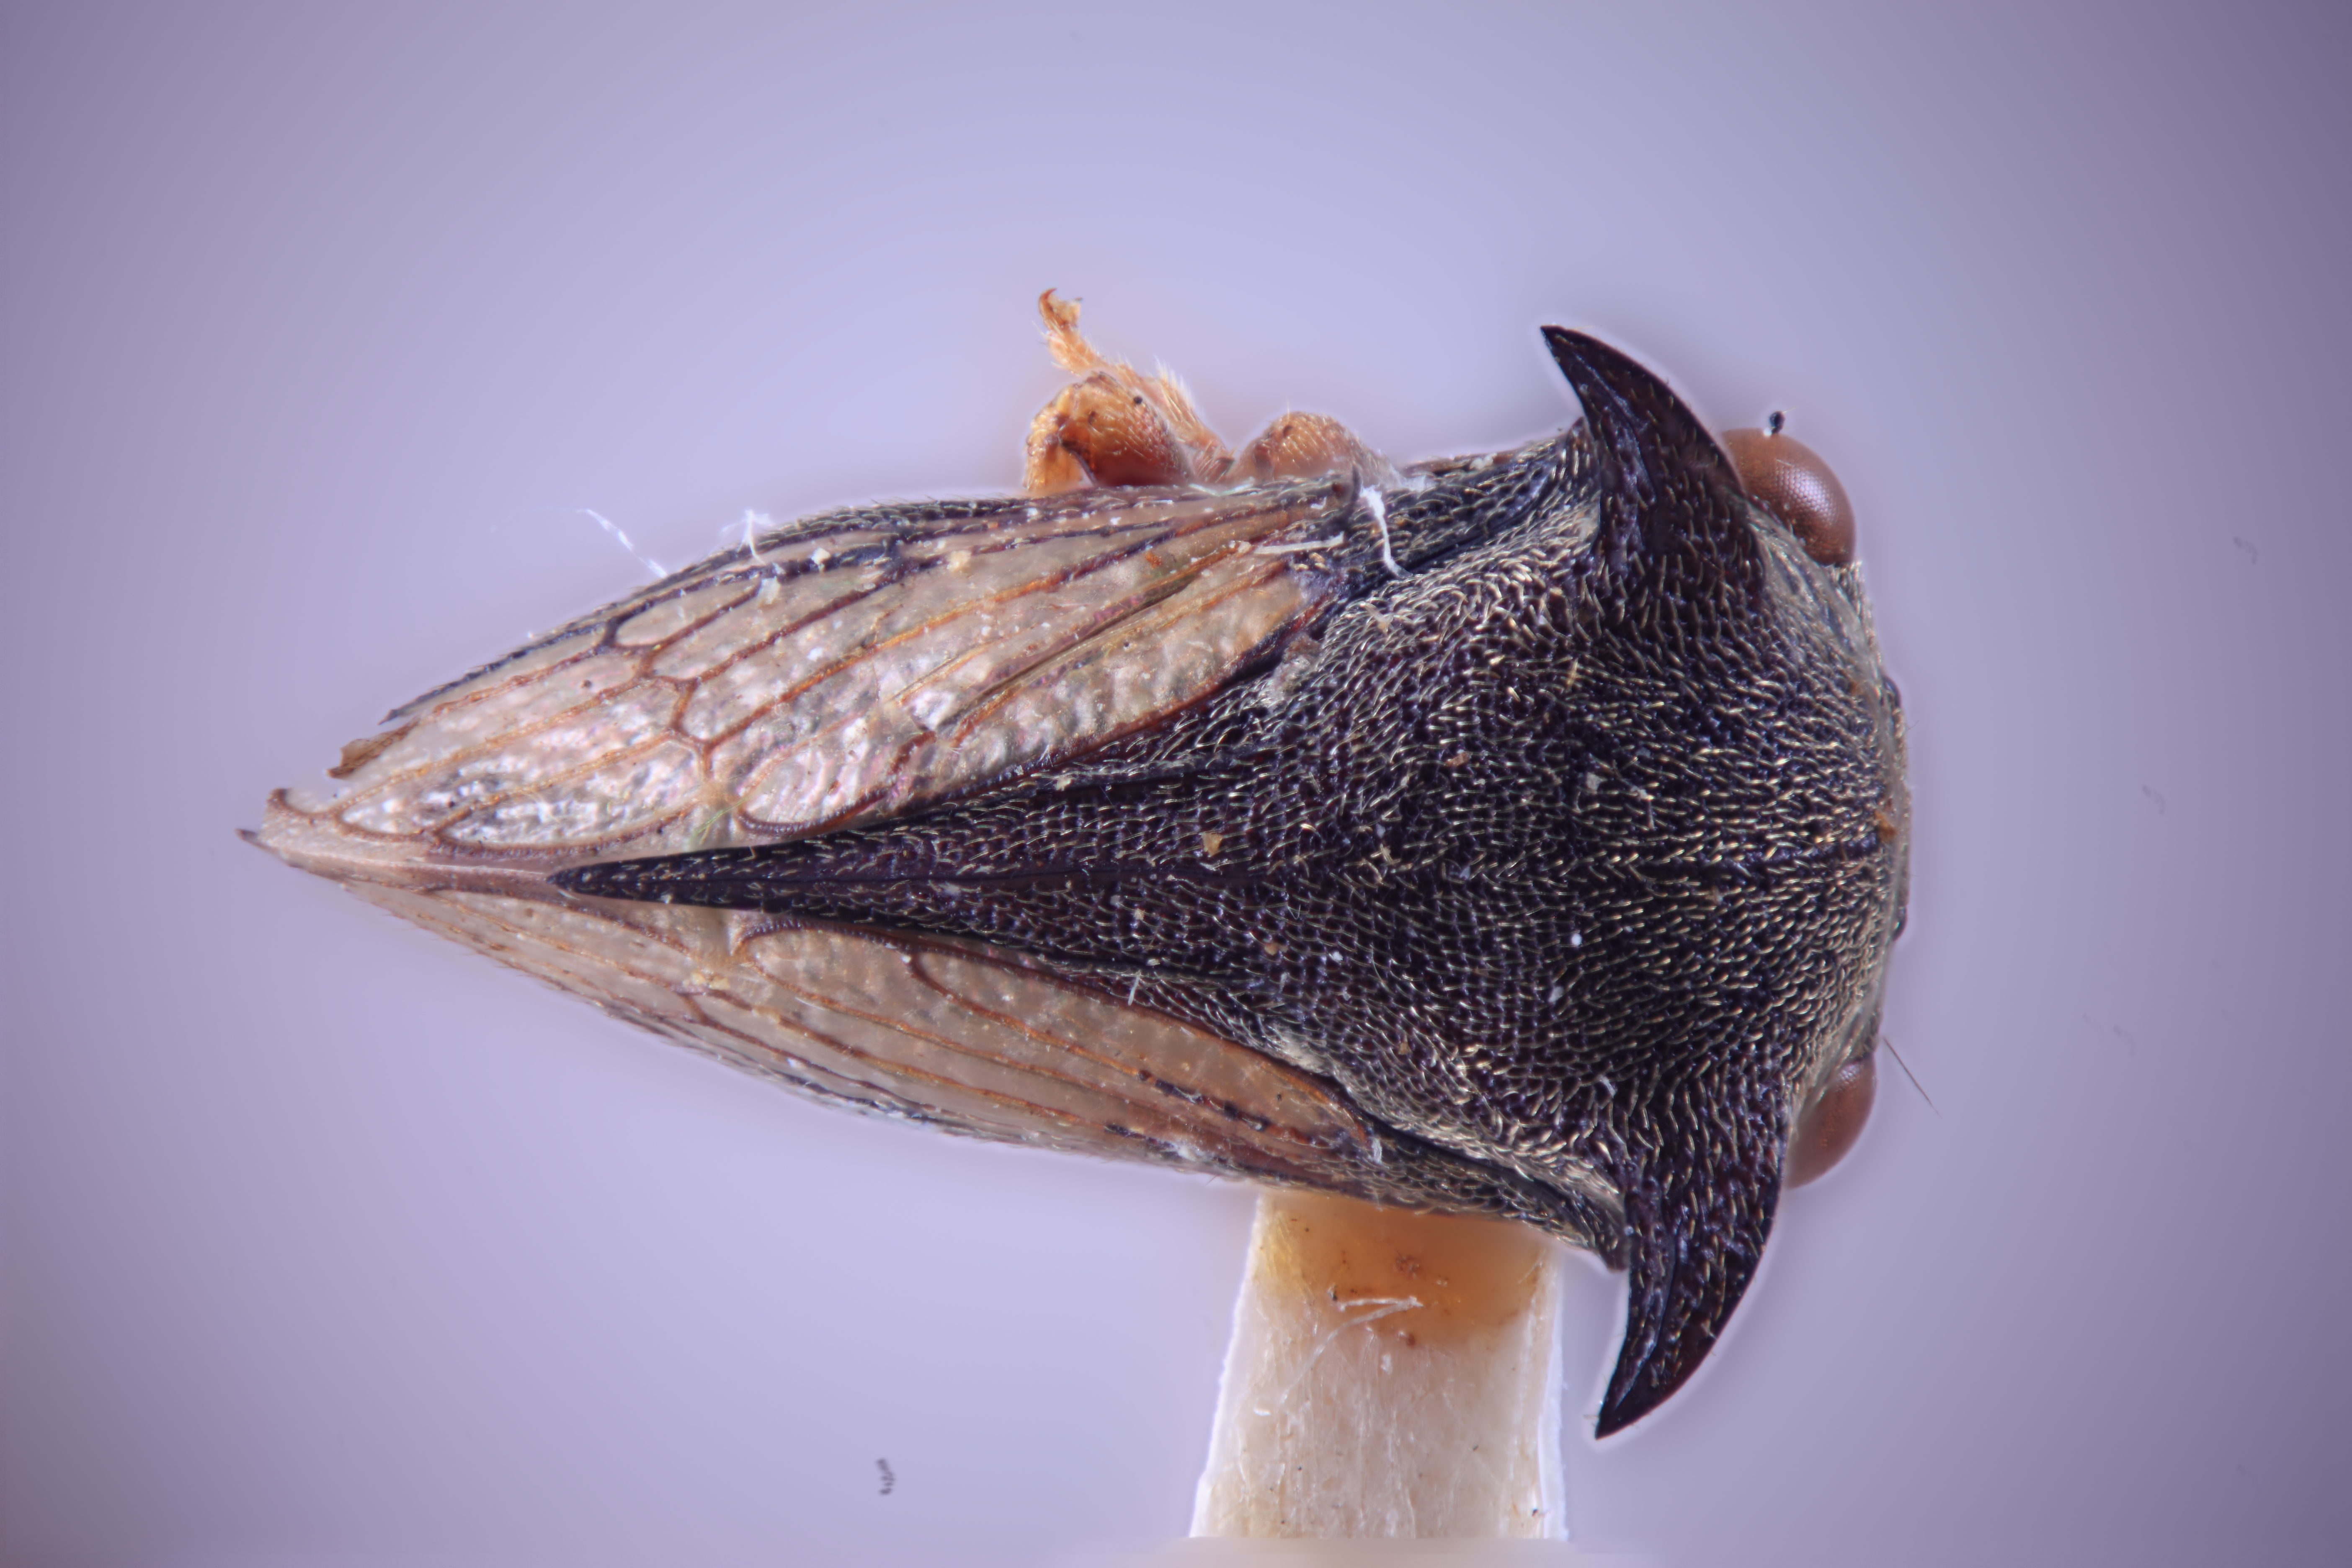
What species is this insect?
Tricentrus albescens
